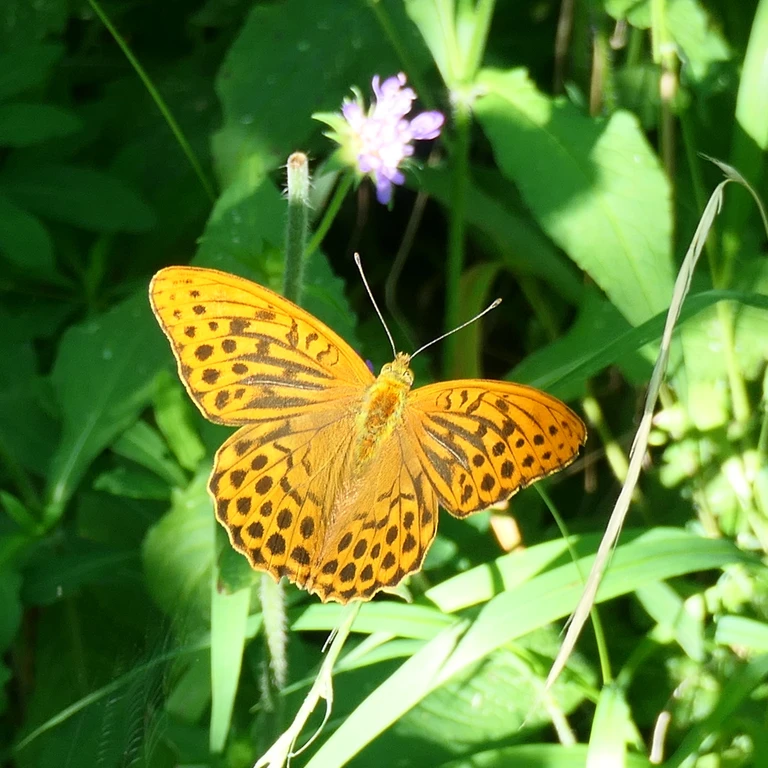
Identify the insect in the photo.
Argynnis paphia
